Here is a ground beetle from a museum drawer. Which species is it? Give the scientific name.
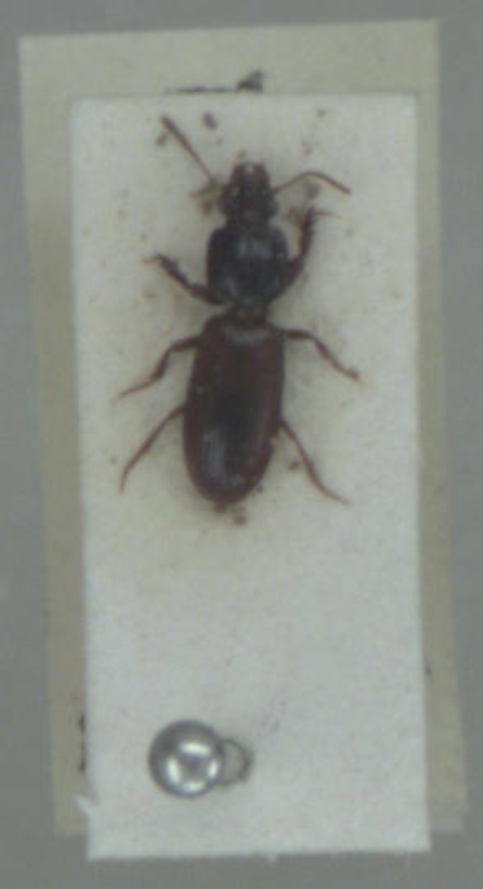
Clivina collaris
